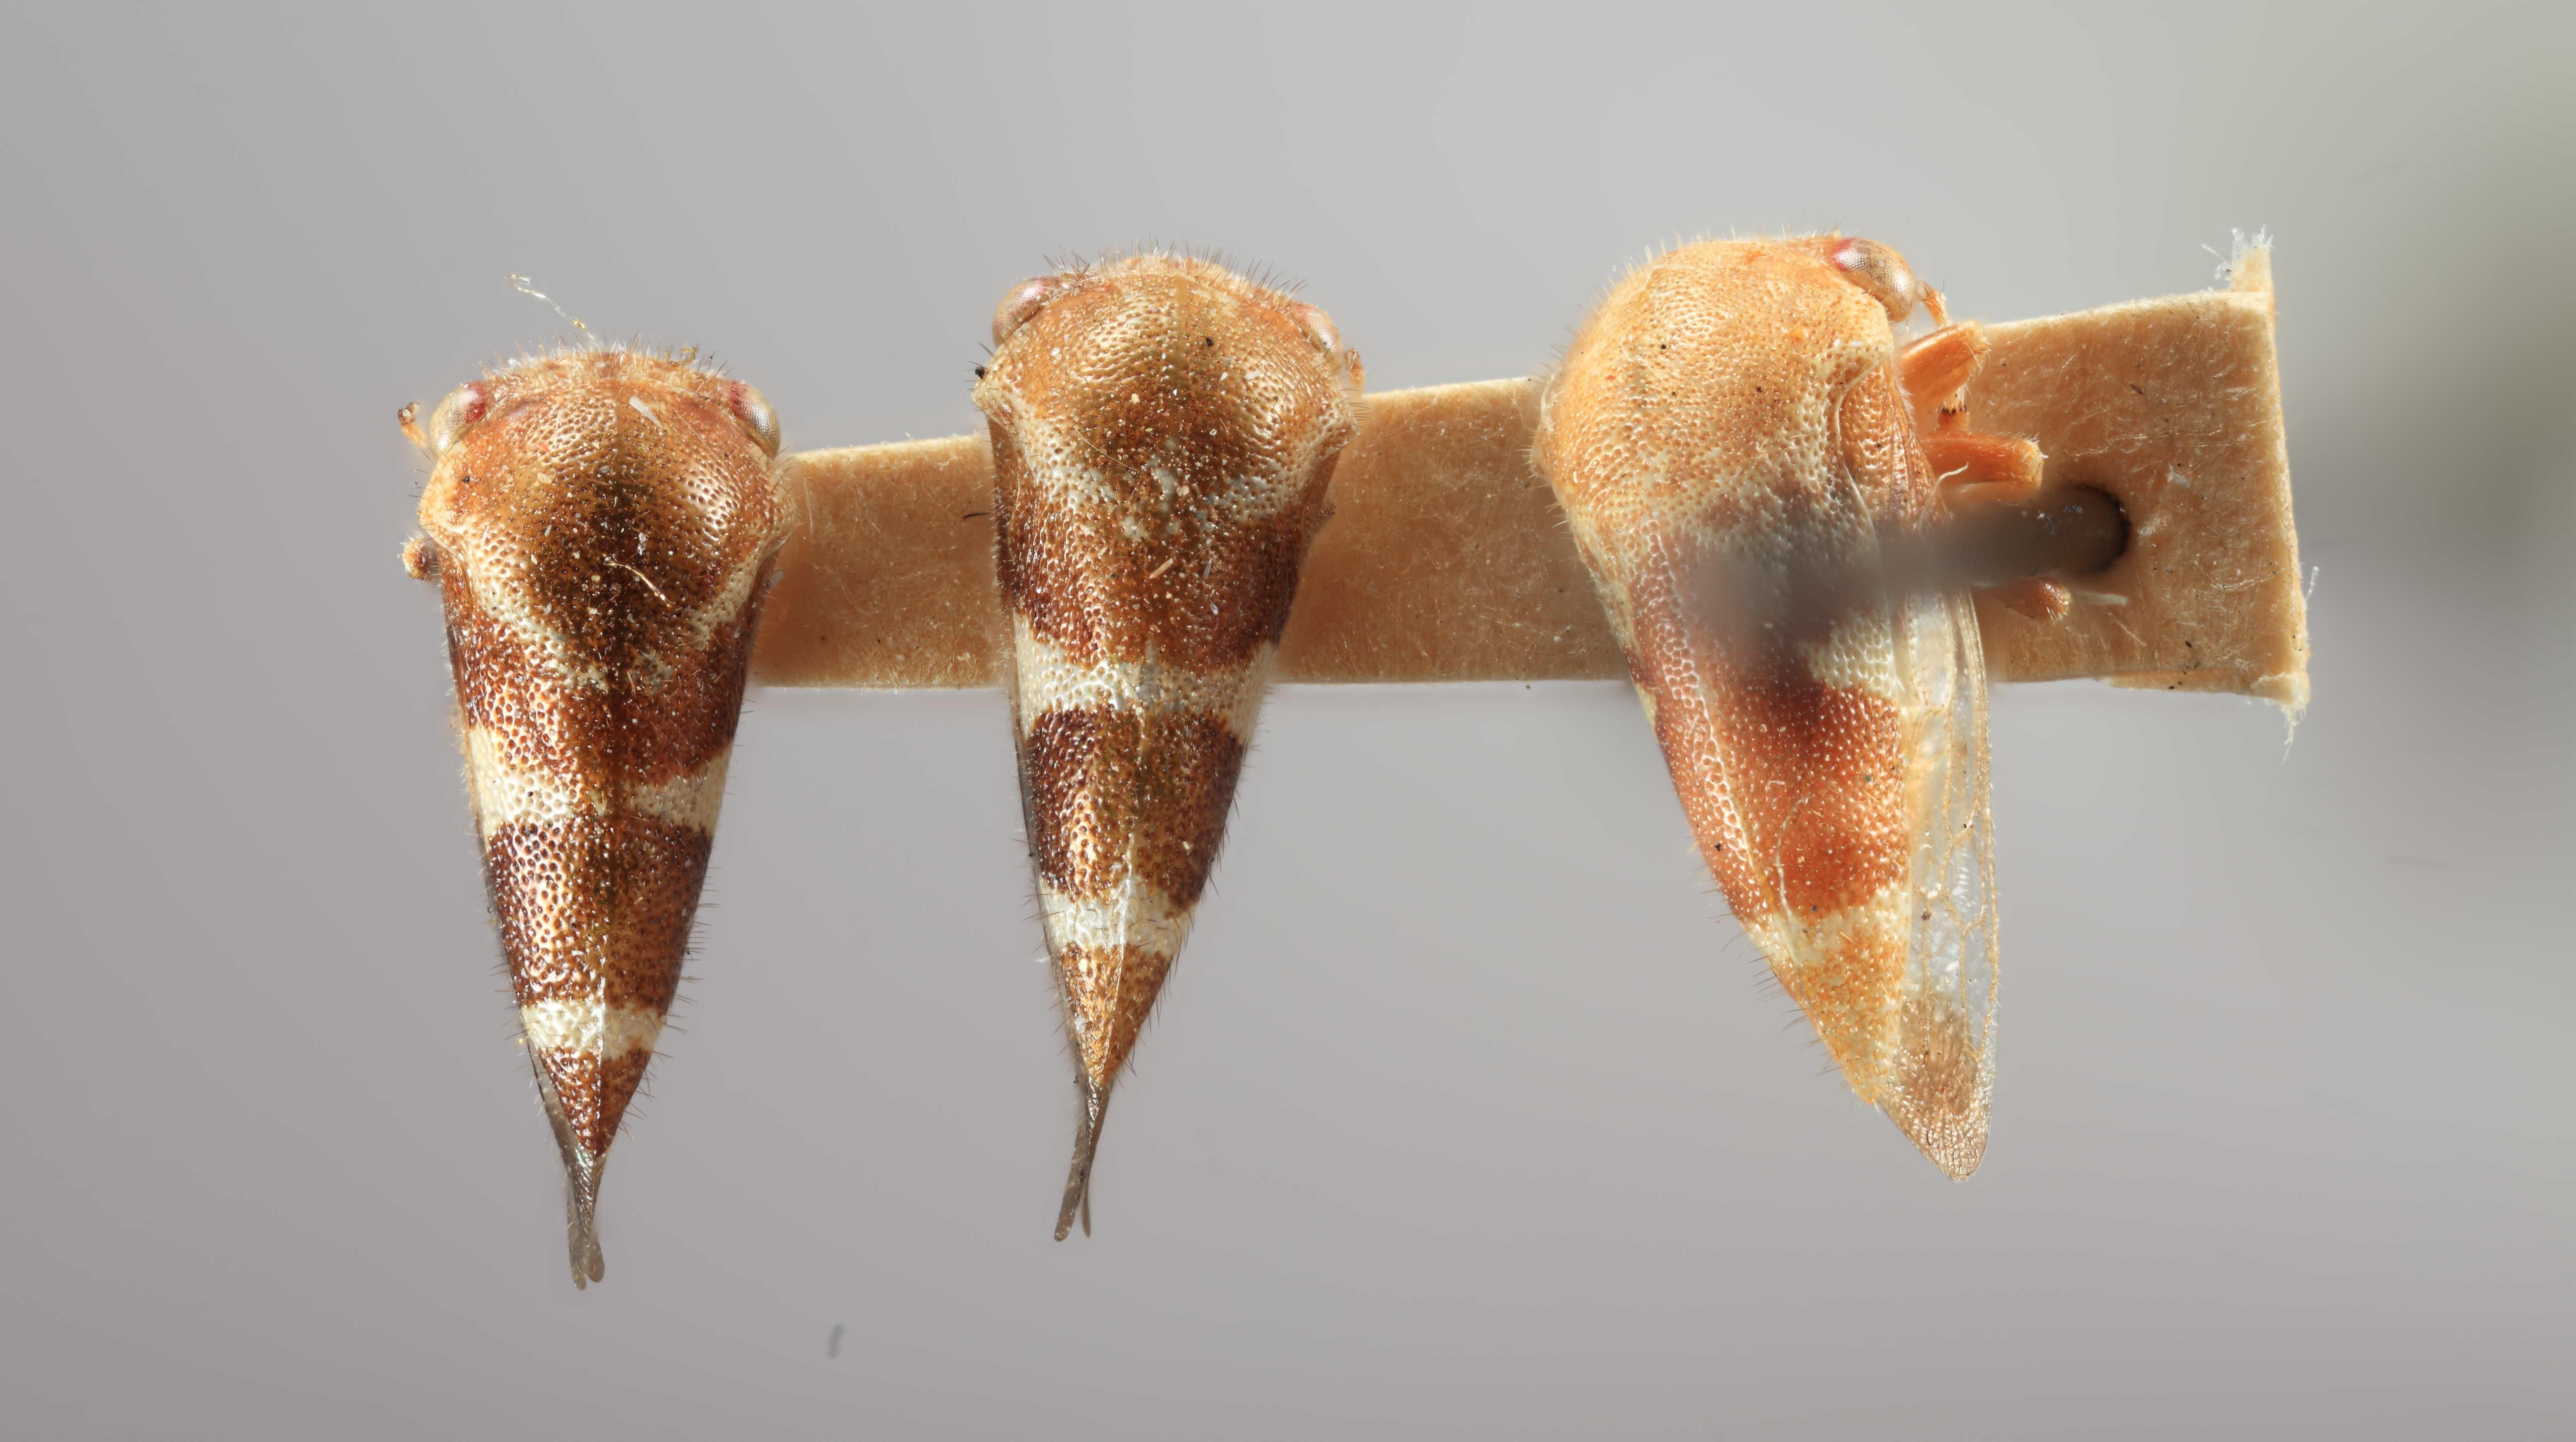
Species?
Ophiderma tricincta
